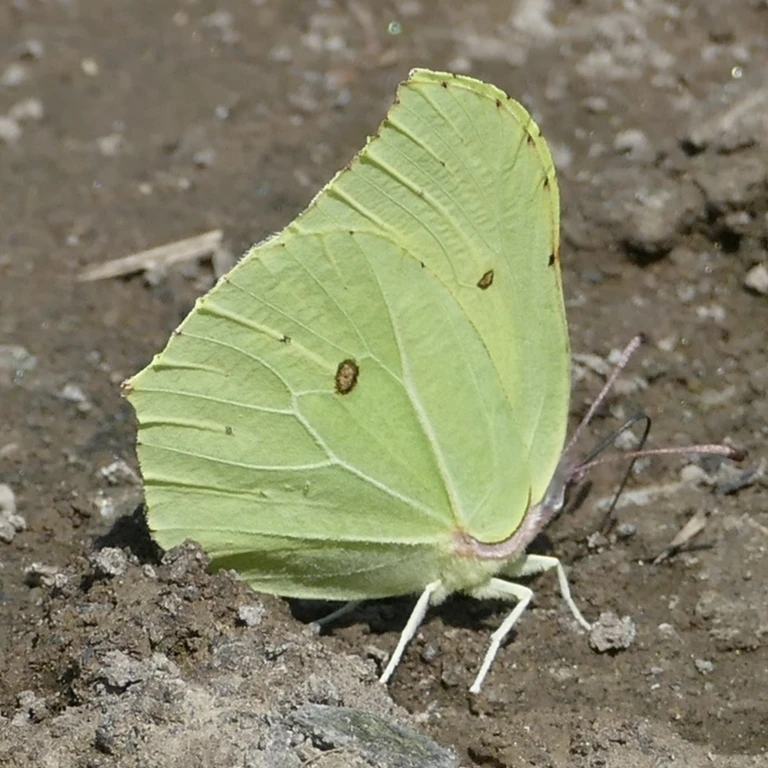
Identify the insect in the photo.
Gonepteryx rhamni
